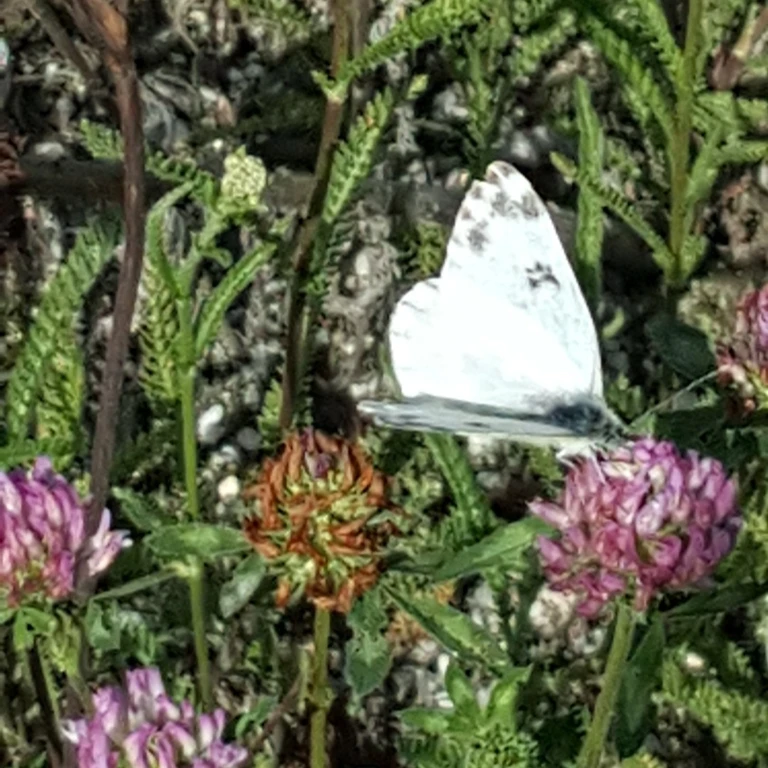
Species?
Pontia edusa
